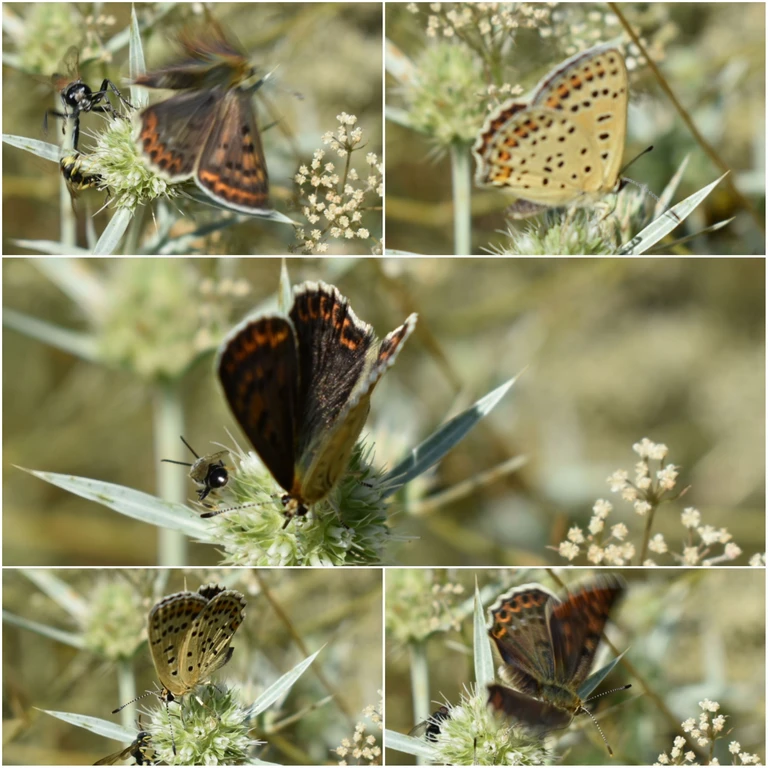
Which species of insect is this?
Lycaena tityrus (also Loweia tityrus)
